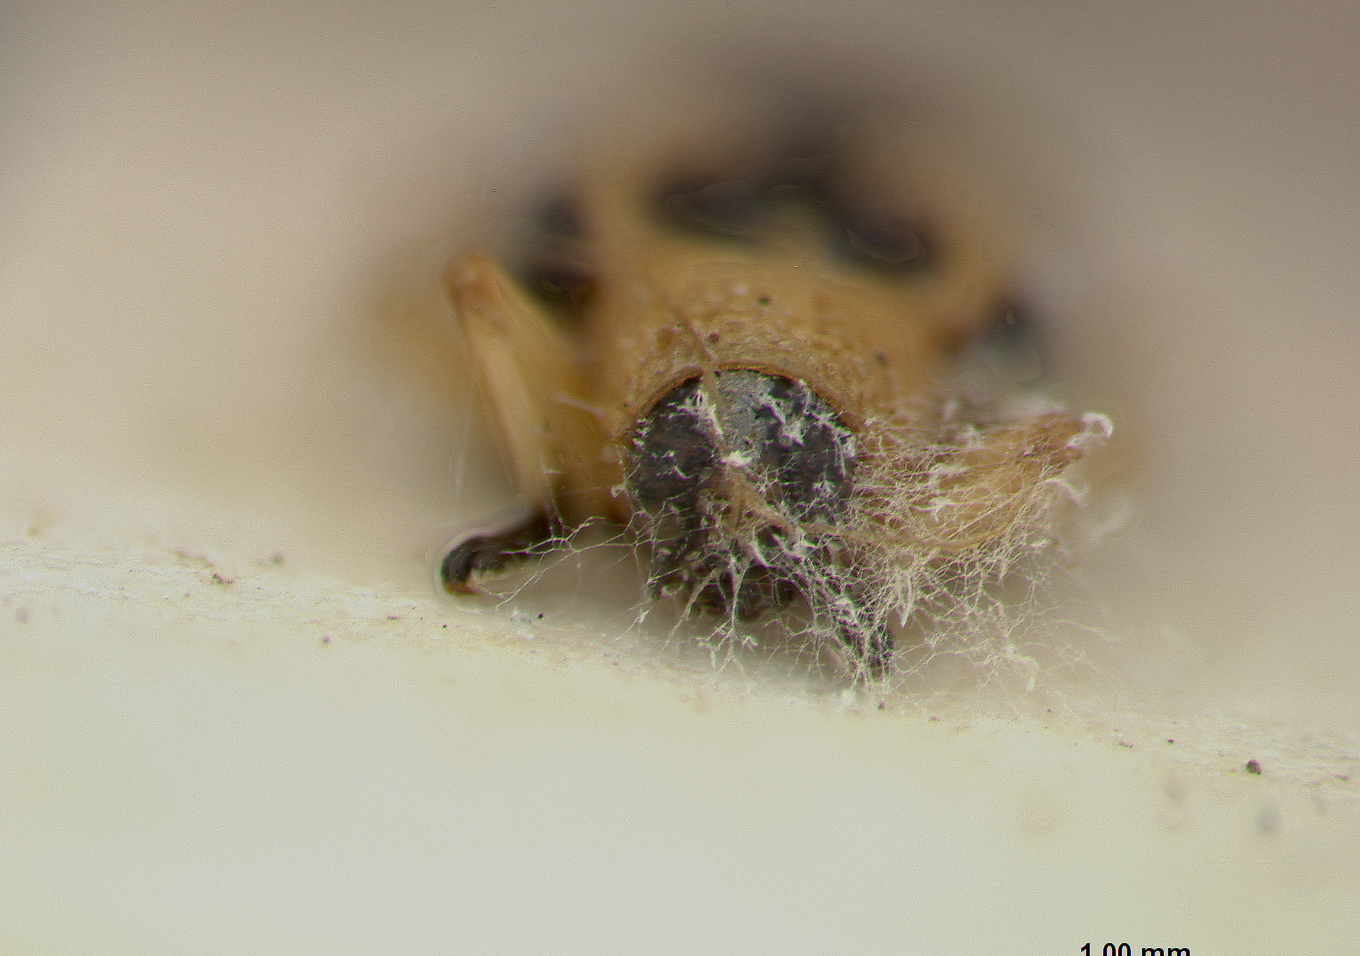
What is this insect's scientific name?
Anoplitis bruchi
